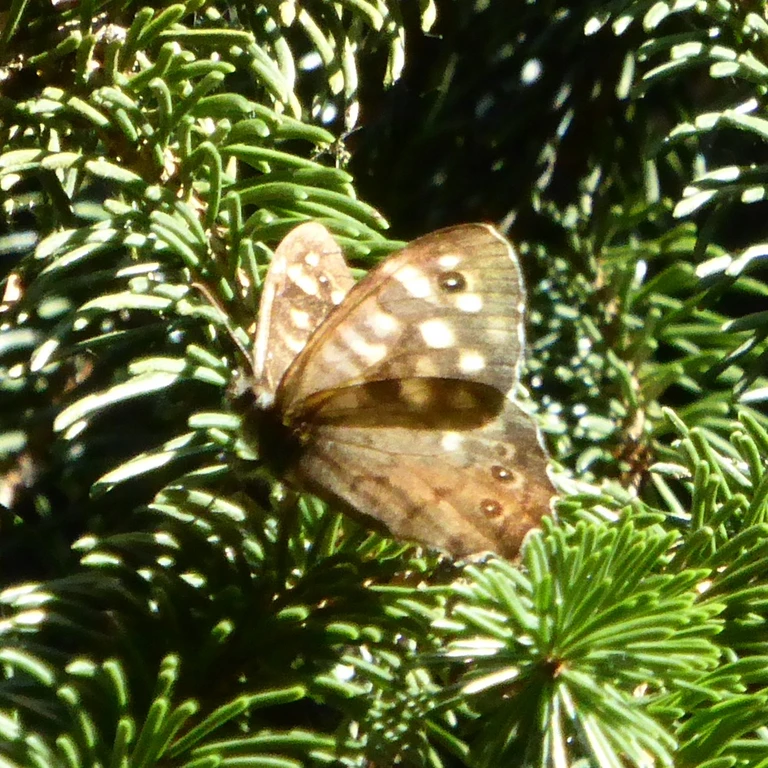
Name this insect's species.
Pararge aegeria
